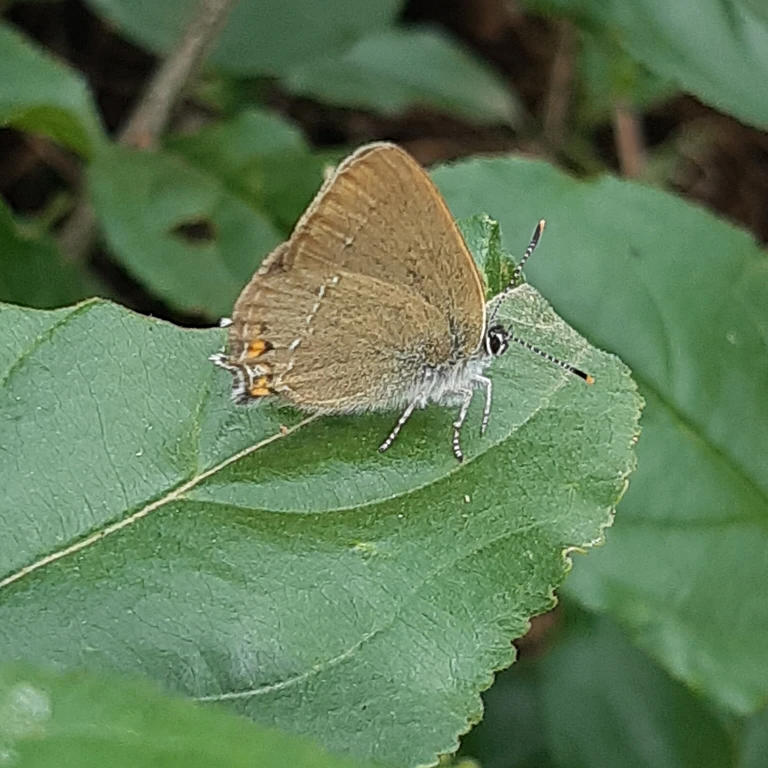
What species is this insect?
Satyrium acaciae (also Strymon acaciae)
